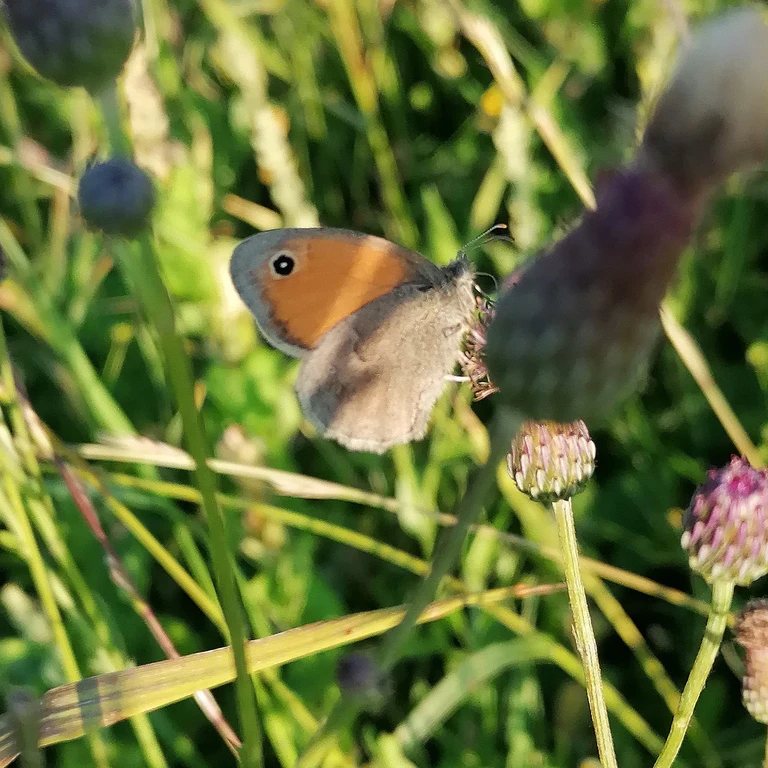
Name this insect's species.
Coenonympha pamphilus
